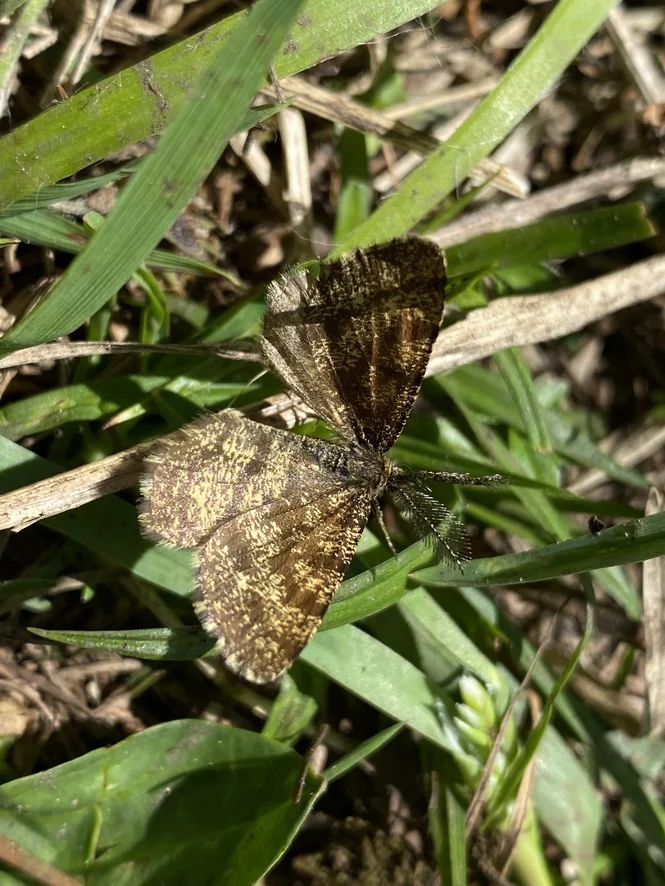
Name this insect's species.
Ematurga atomaria
